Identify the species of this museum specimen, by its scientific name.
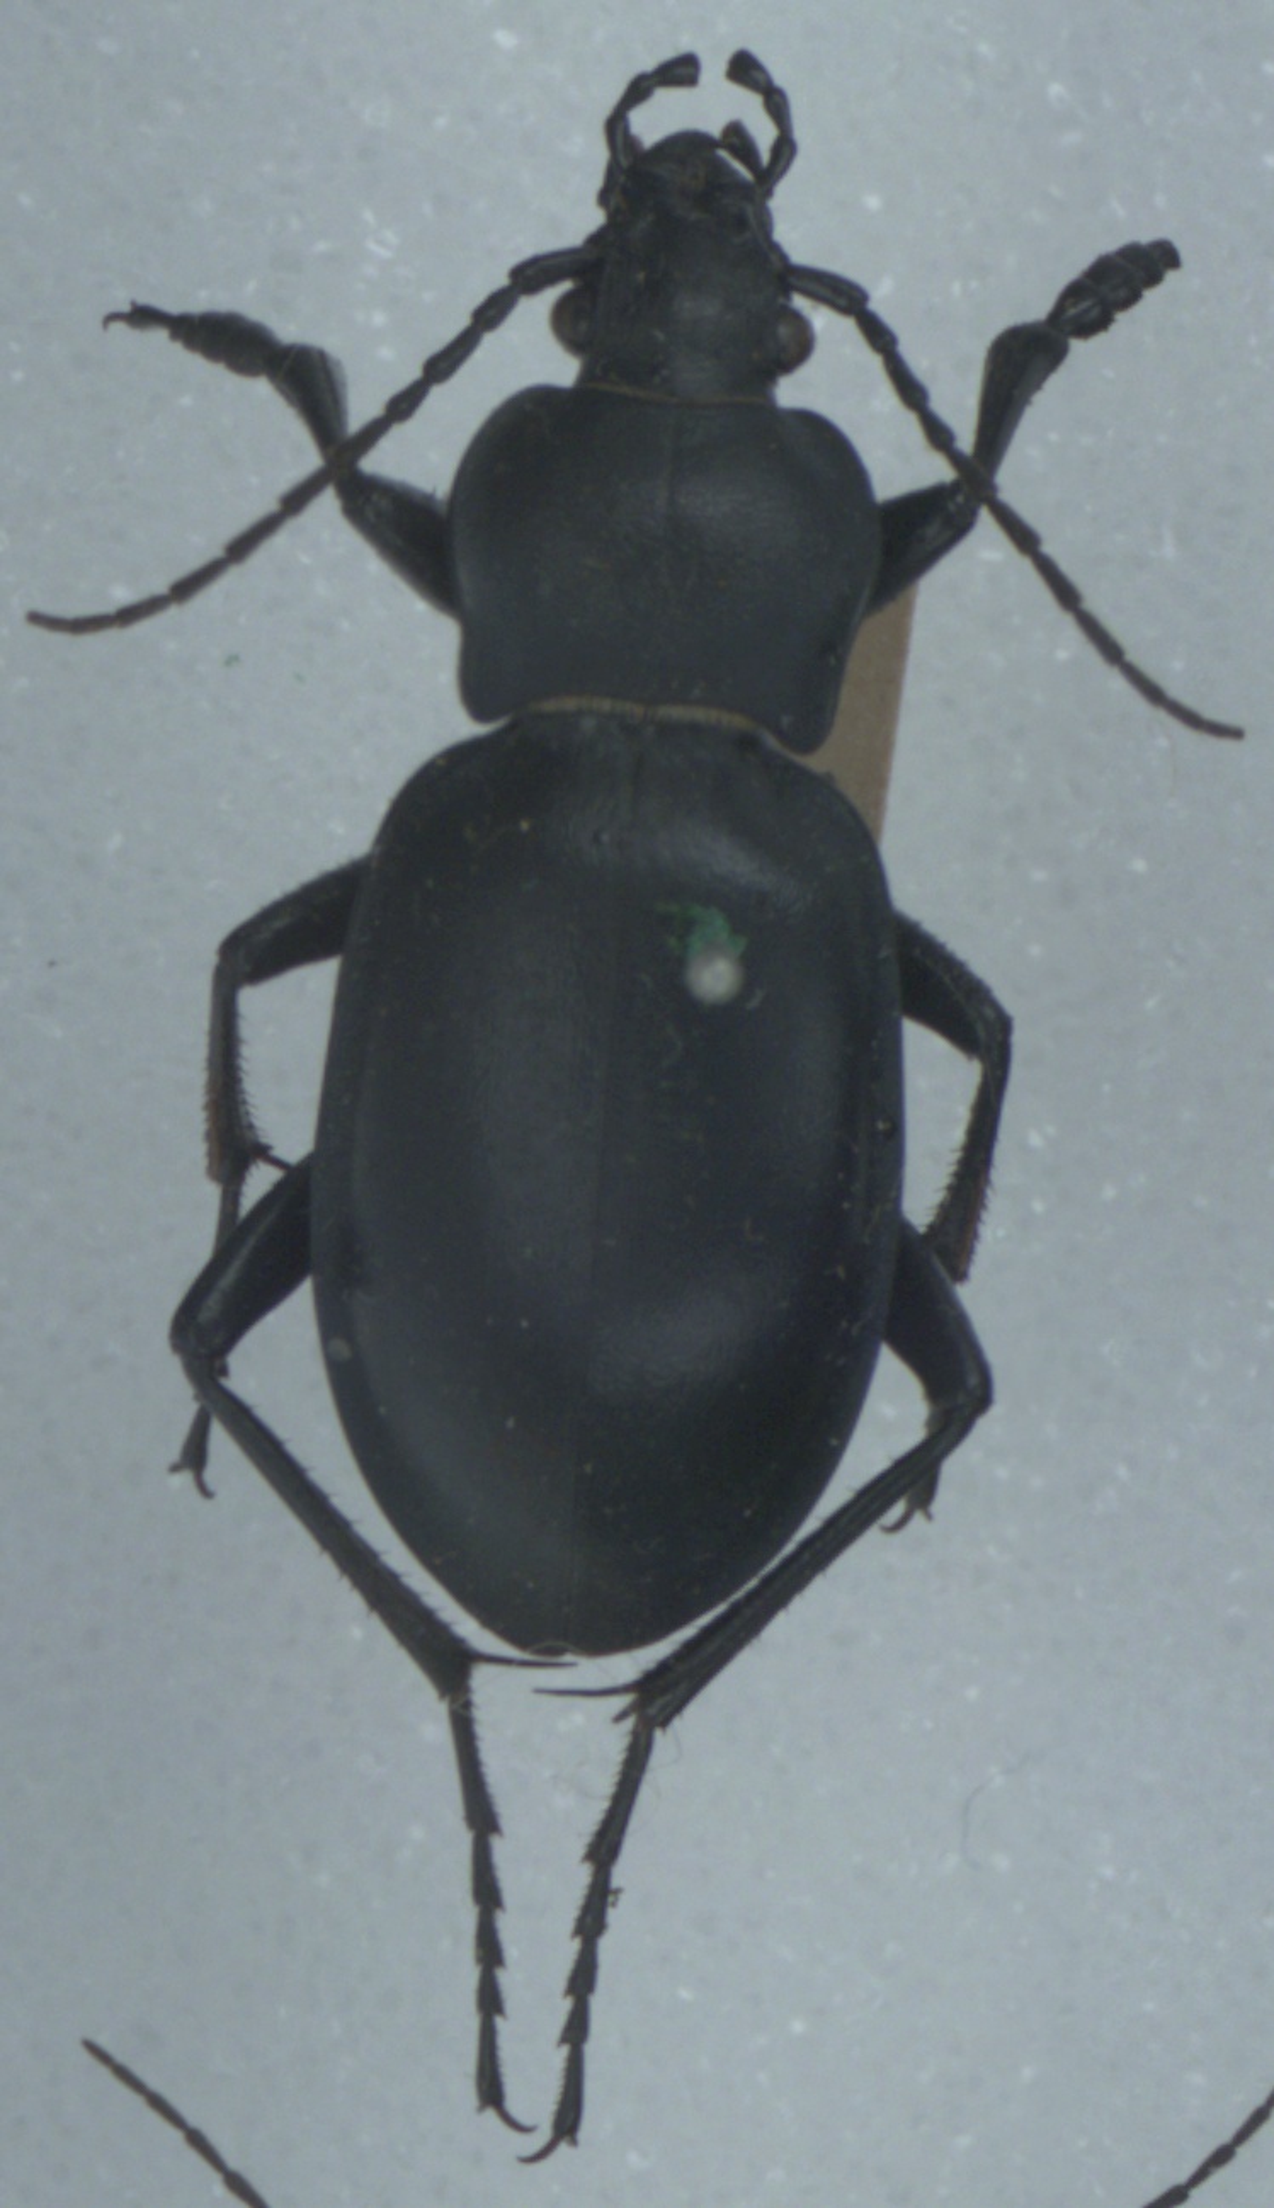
Carabus glabratus
